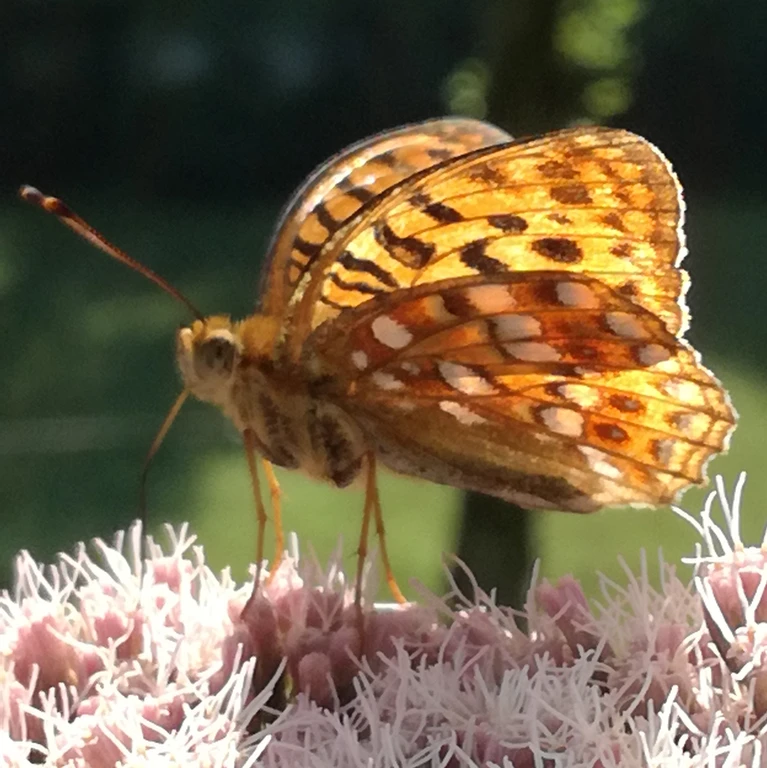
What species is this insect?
Fabriciana adippe
